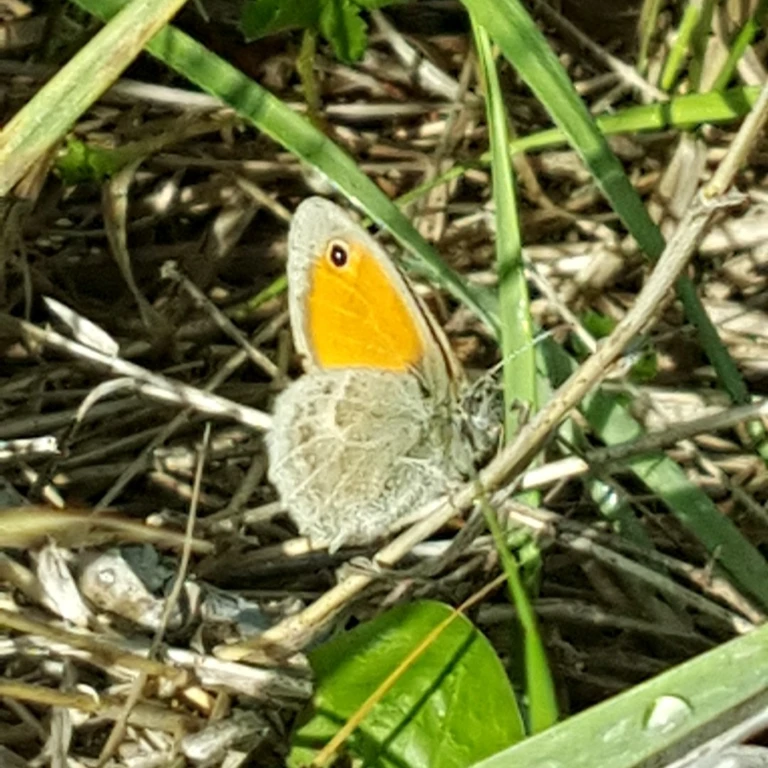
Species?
Coenonympha pamphilus
